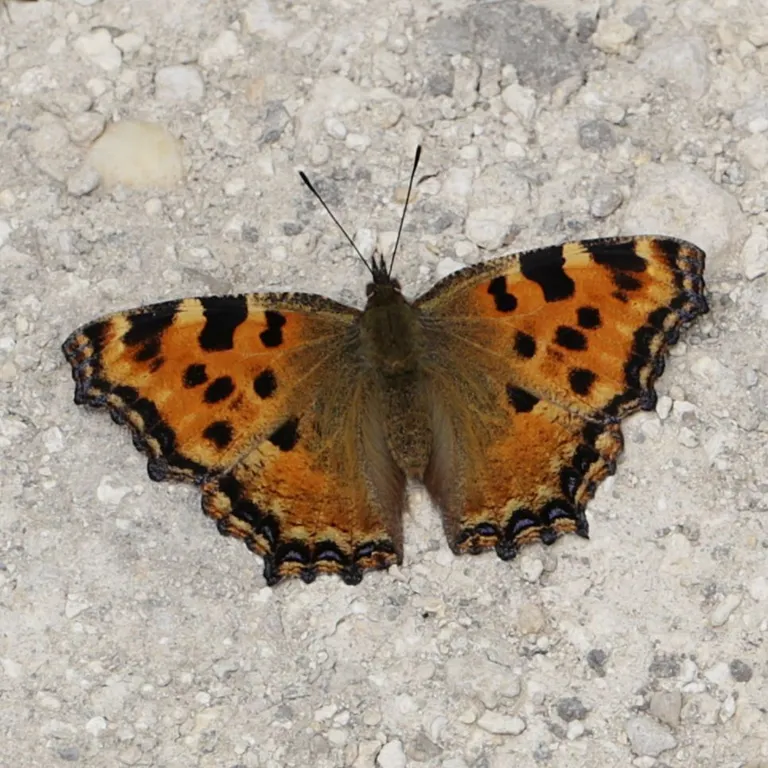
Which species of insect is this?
Nymphalis polychloros
